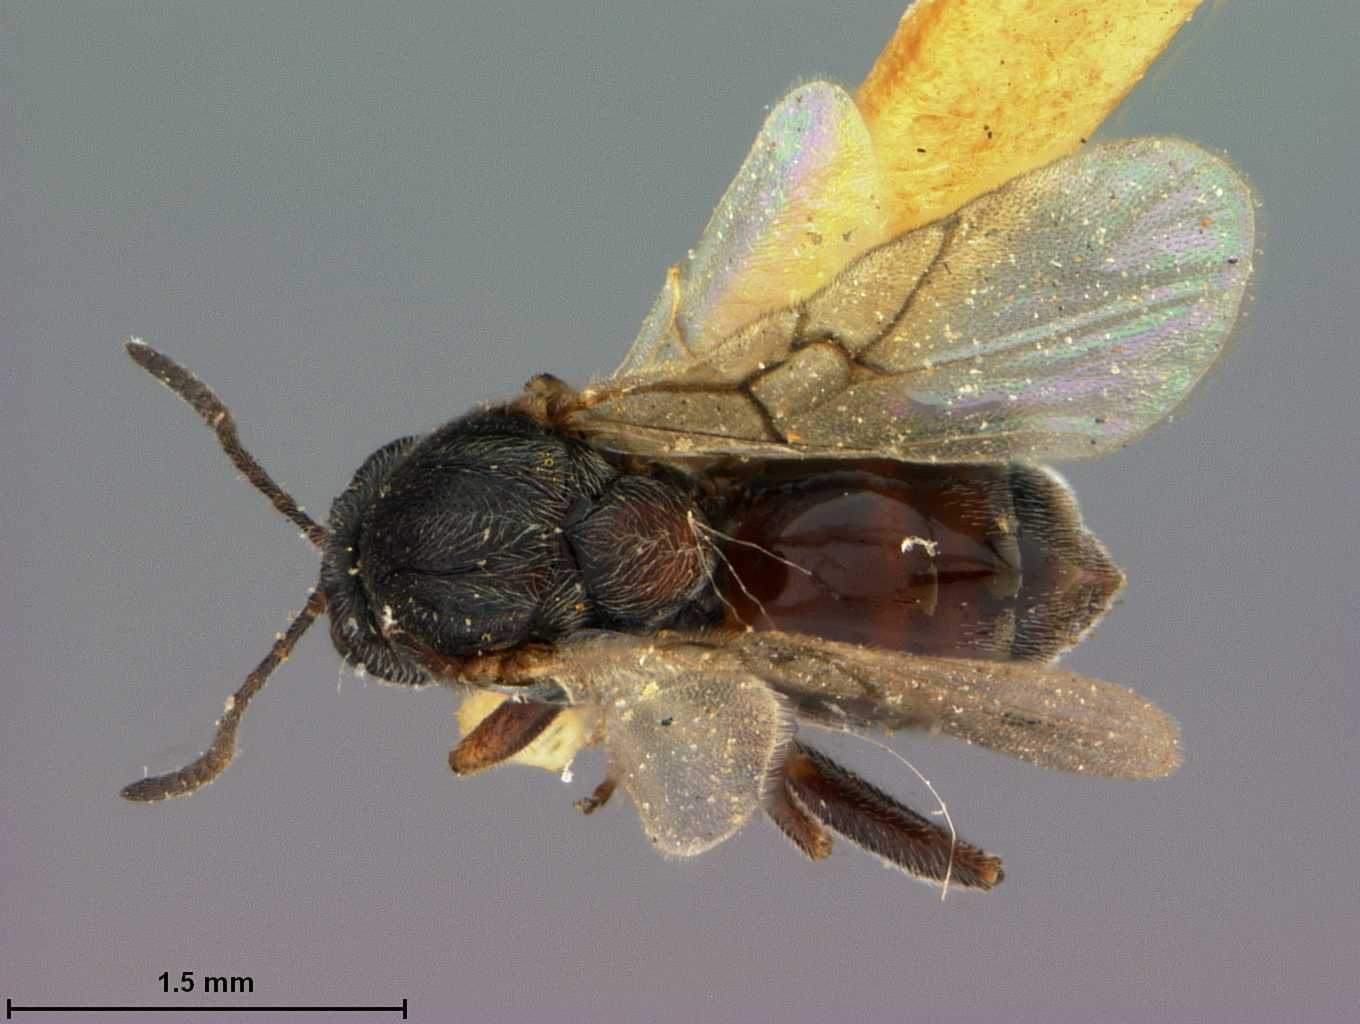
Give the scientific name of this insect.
Cynips nigricens
